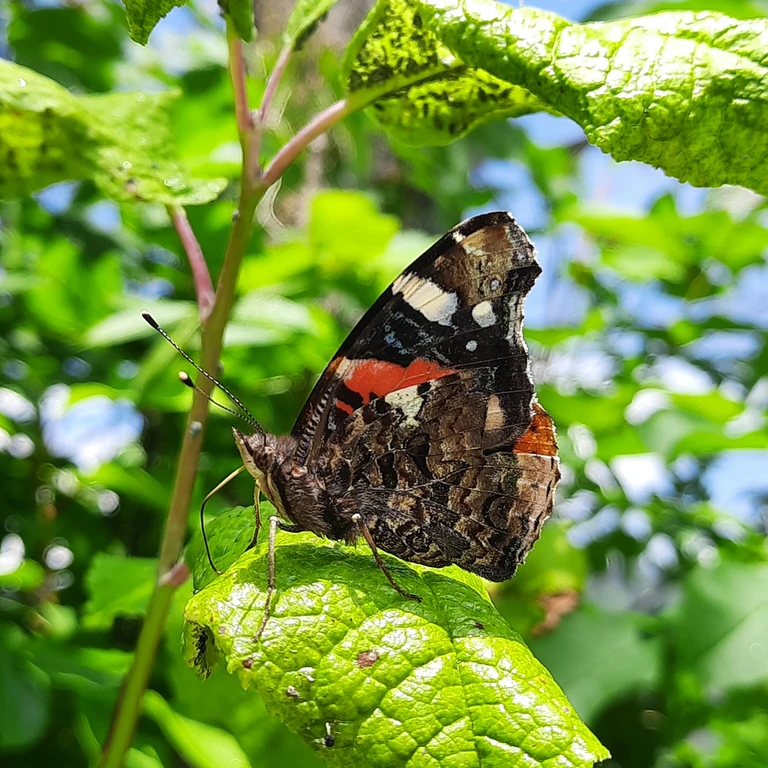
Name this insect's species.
Vanessa atalanta
